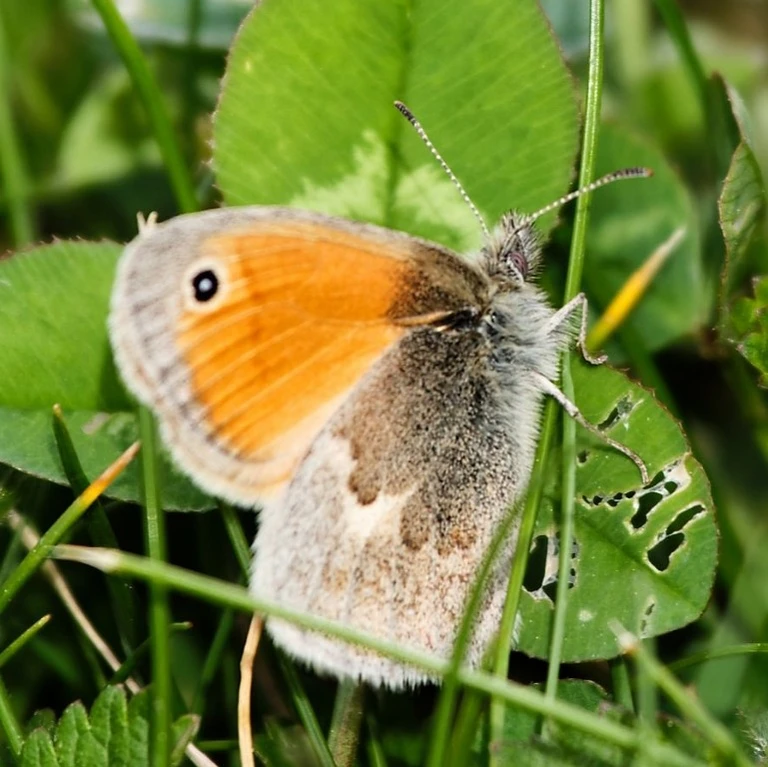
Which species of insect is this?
Coenonympha pamphilus
